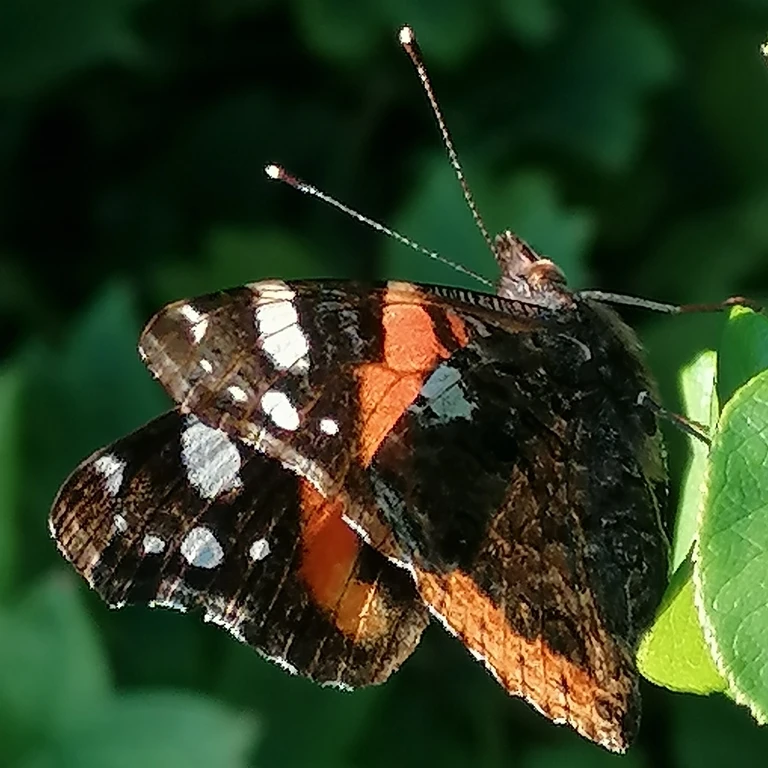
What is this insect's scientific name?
Vanessa atalanta
